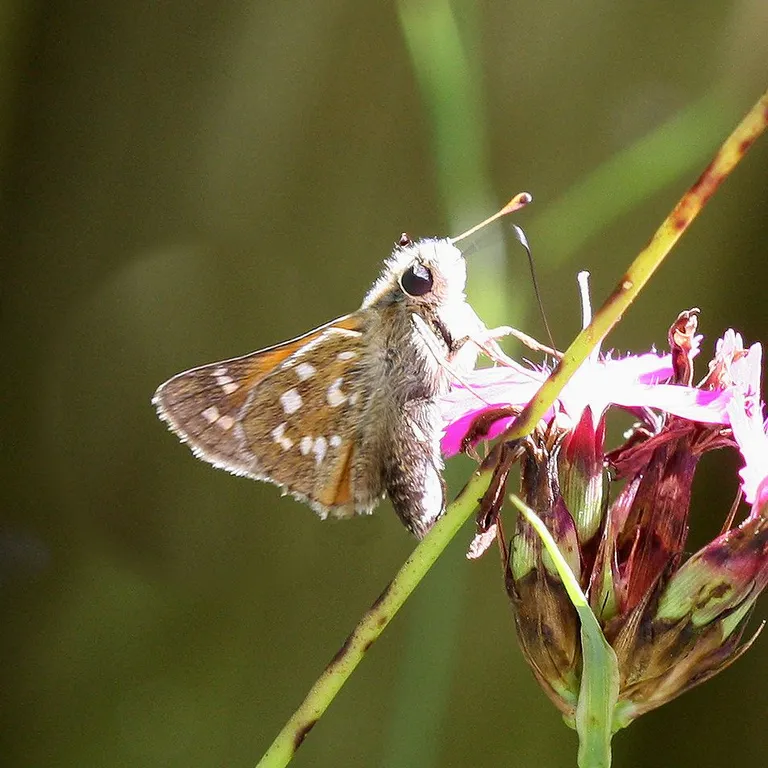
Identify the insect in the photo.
Hesperia comma
